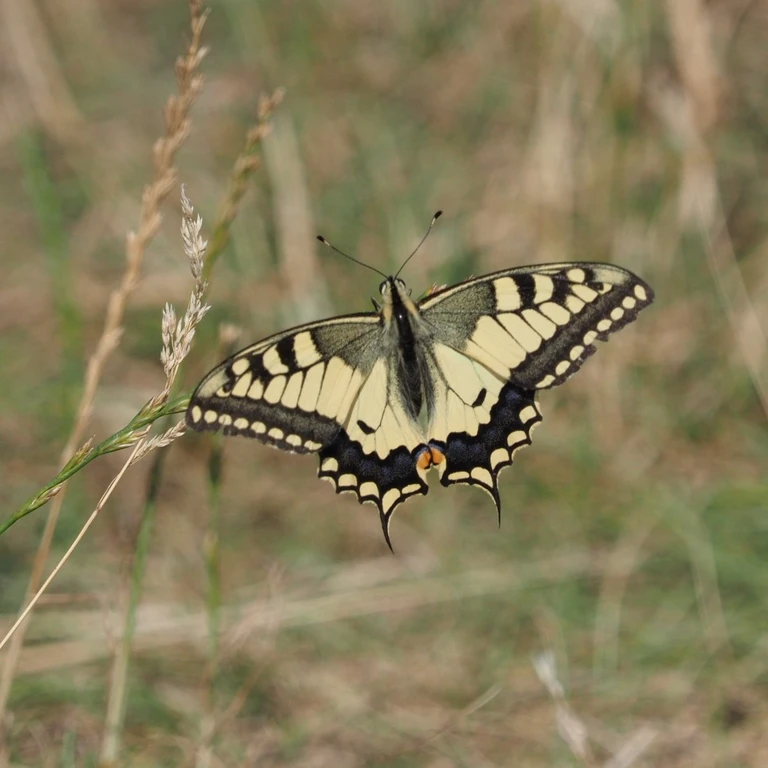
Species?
Papilio machaon
